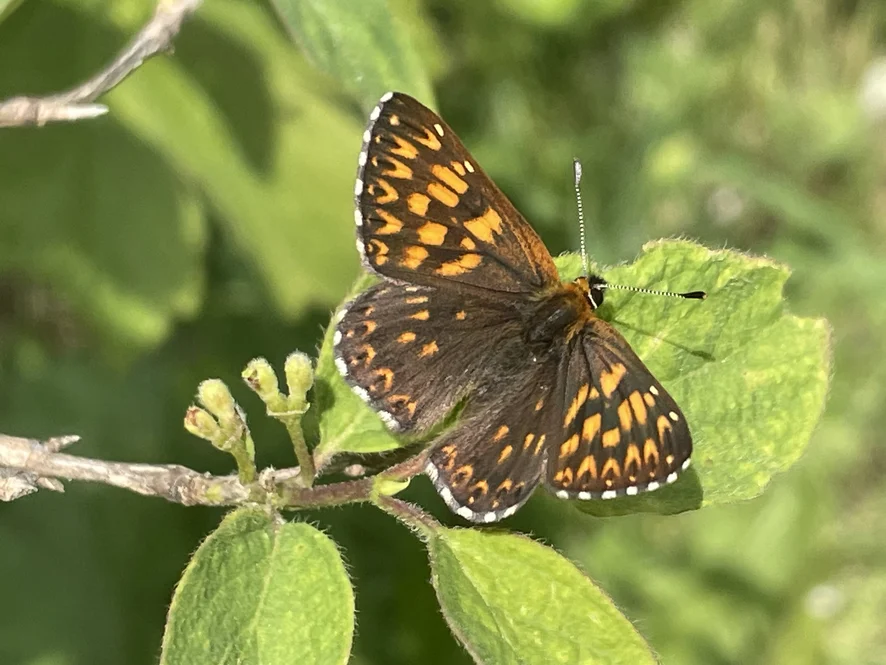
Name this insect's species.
Hamearis lucina
